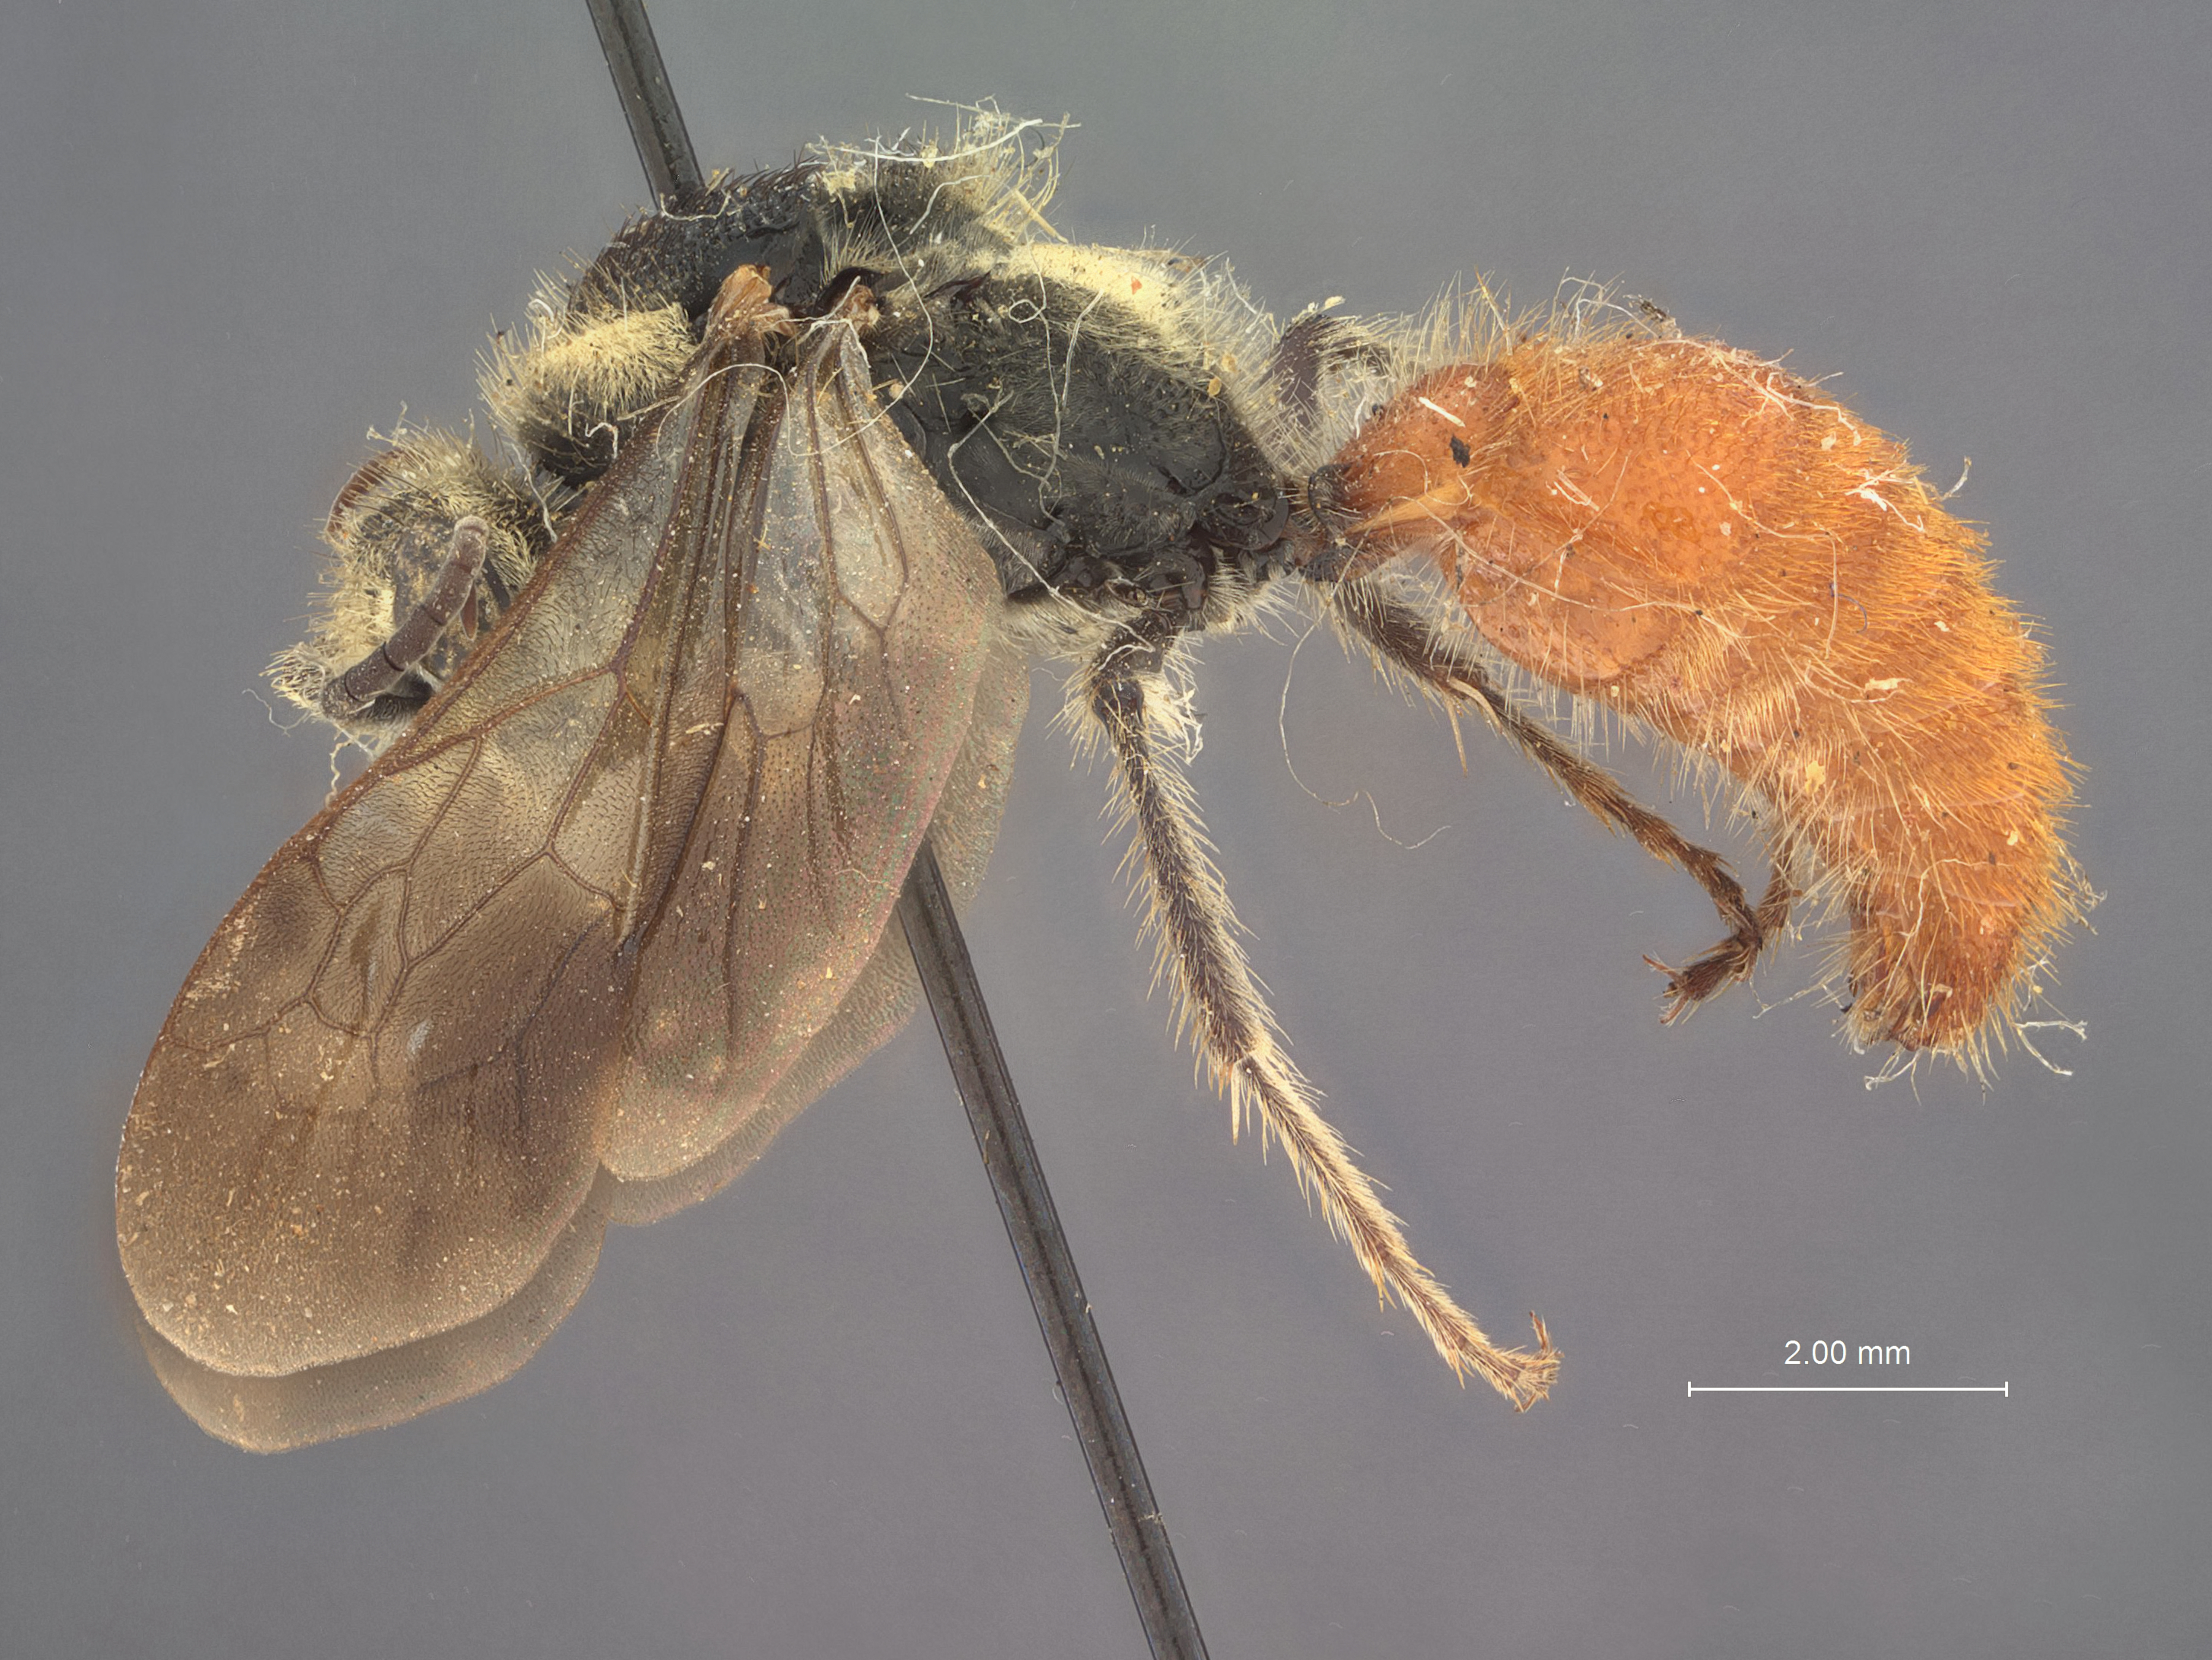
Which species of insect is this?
Timulla factiosa
